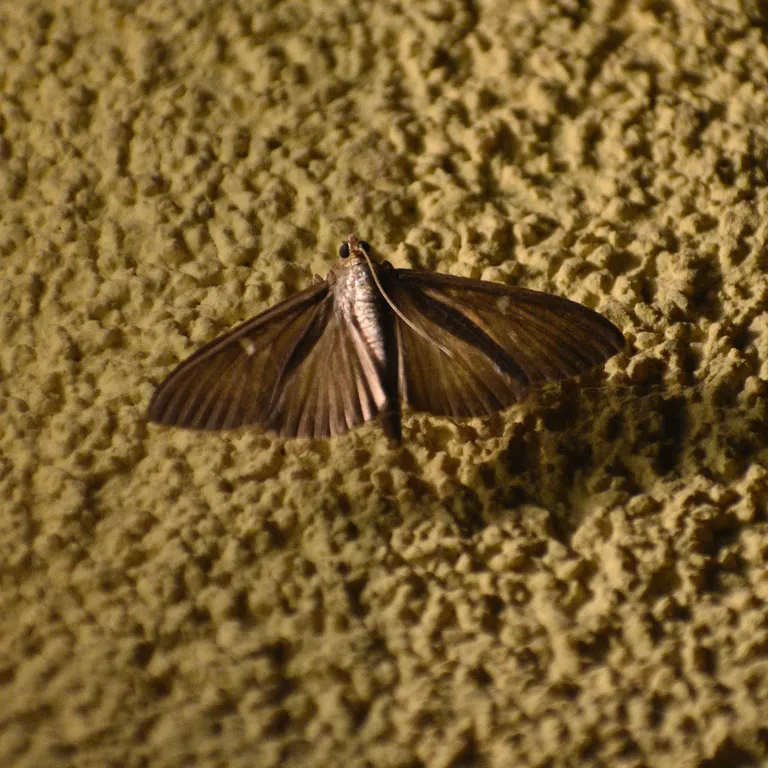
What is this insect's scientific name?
Cydalima perspectalis
